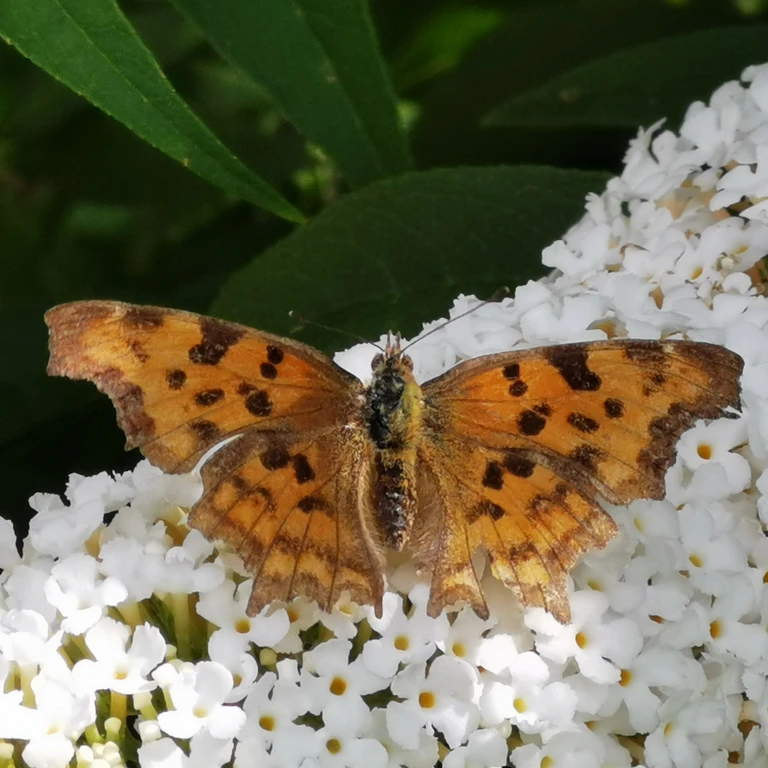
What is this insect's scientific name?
Polygonia c-album
